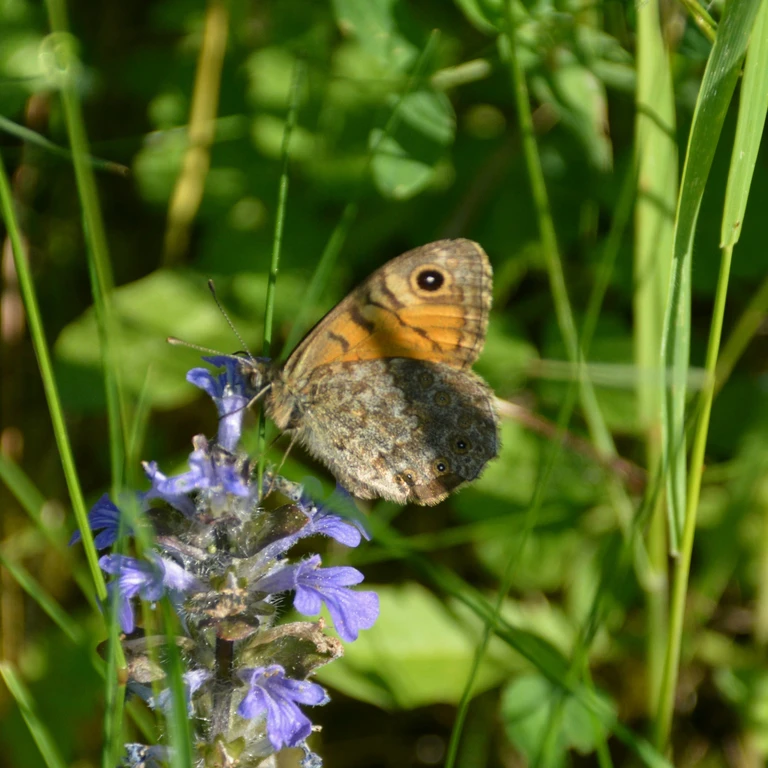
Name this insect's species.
Lasiommata megera (also Pararge megera)
